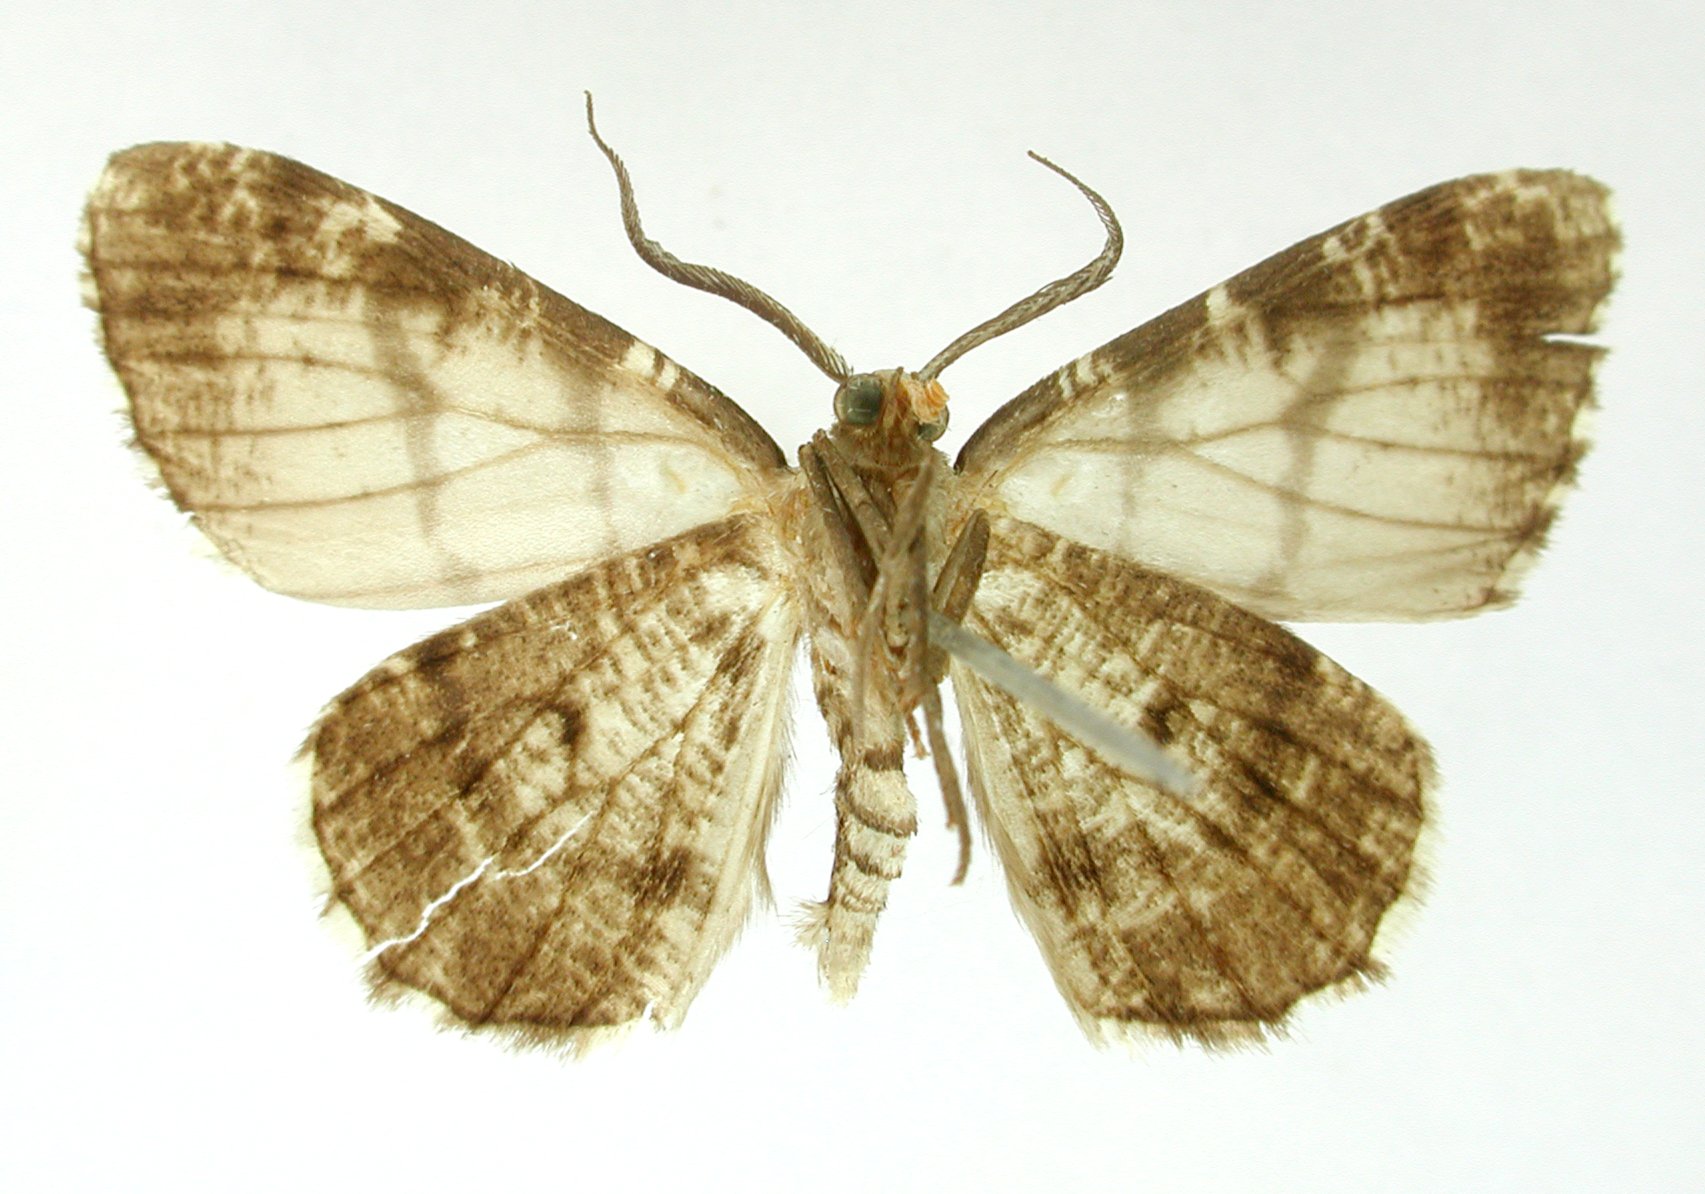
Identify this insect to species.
Nipteria cucula
